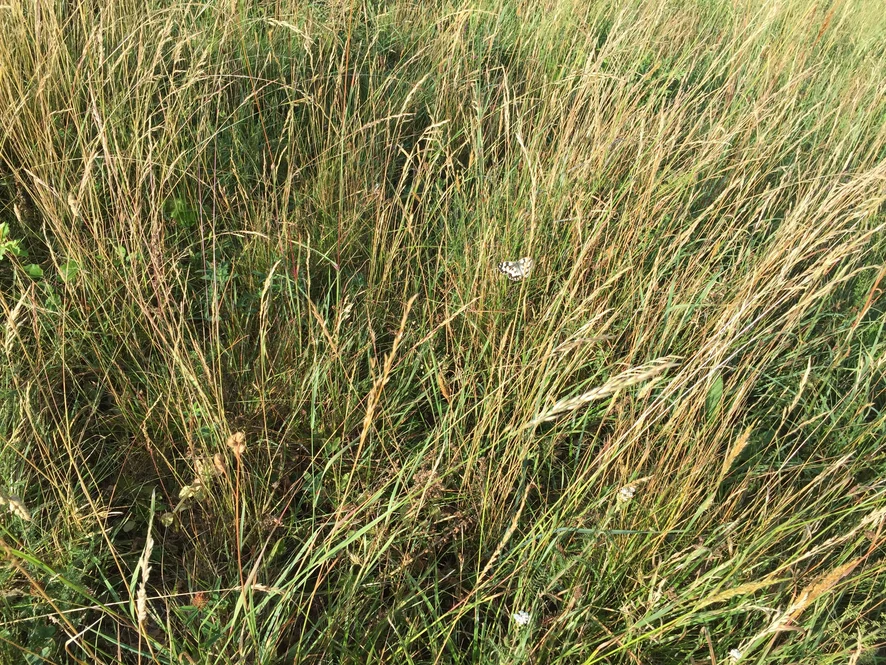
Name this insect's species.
Melanargia galathea
